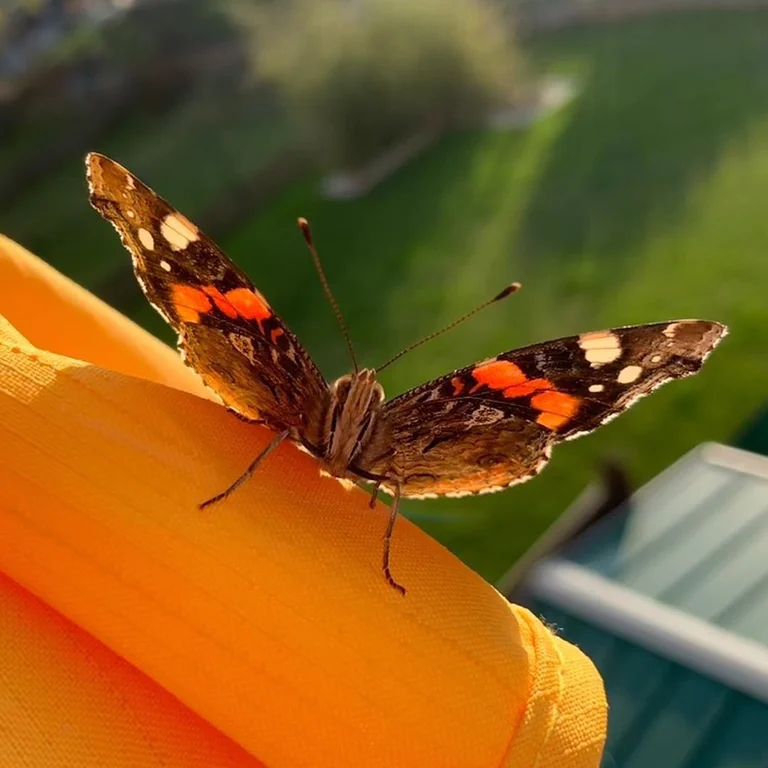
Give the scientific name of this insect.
Vanessa atalanta
